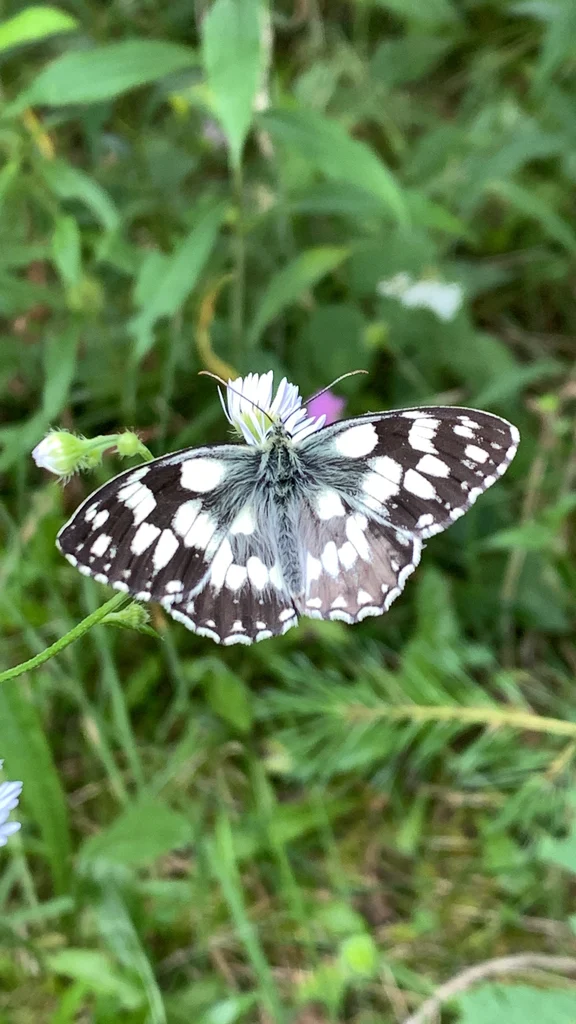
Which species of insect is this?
Melanargia galathea
